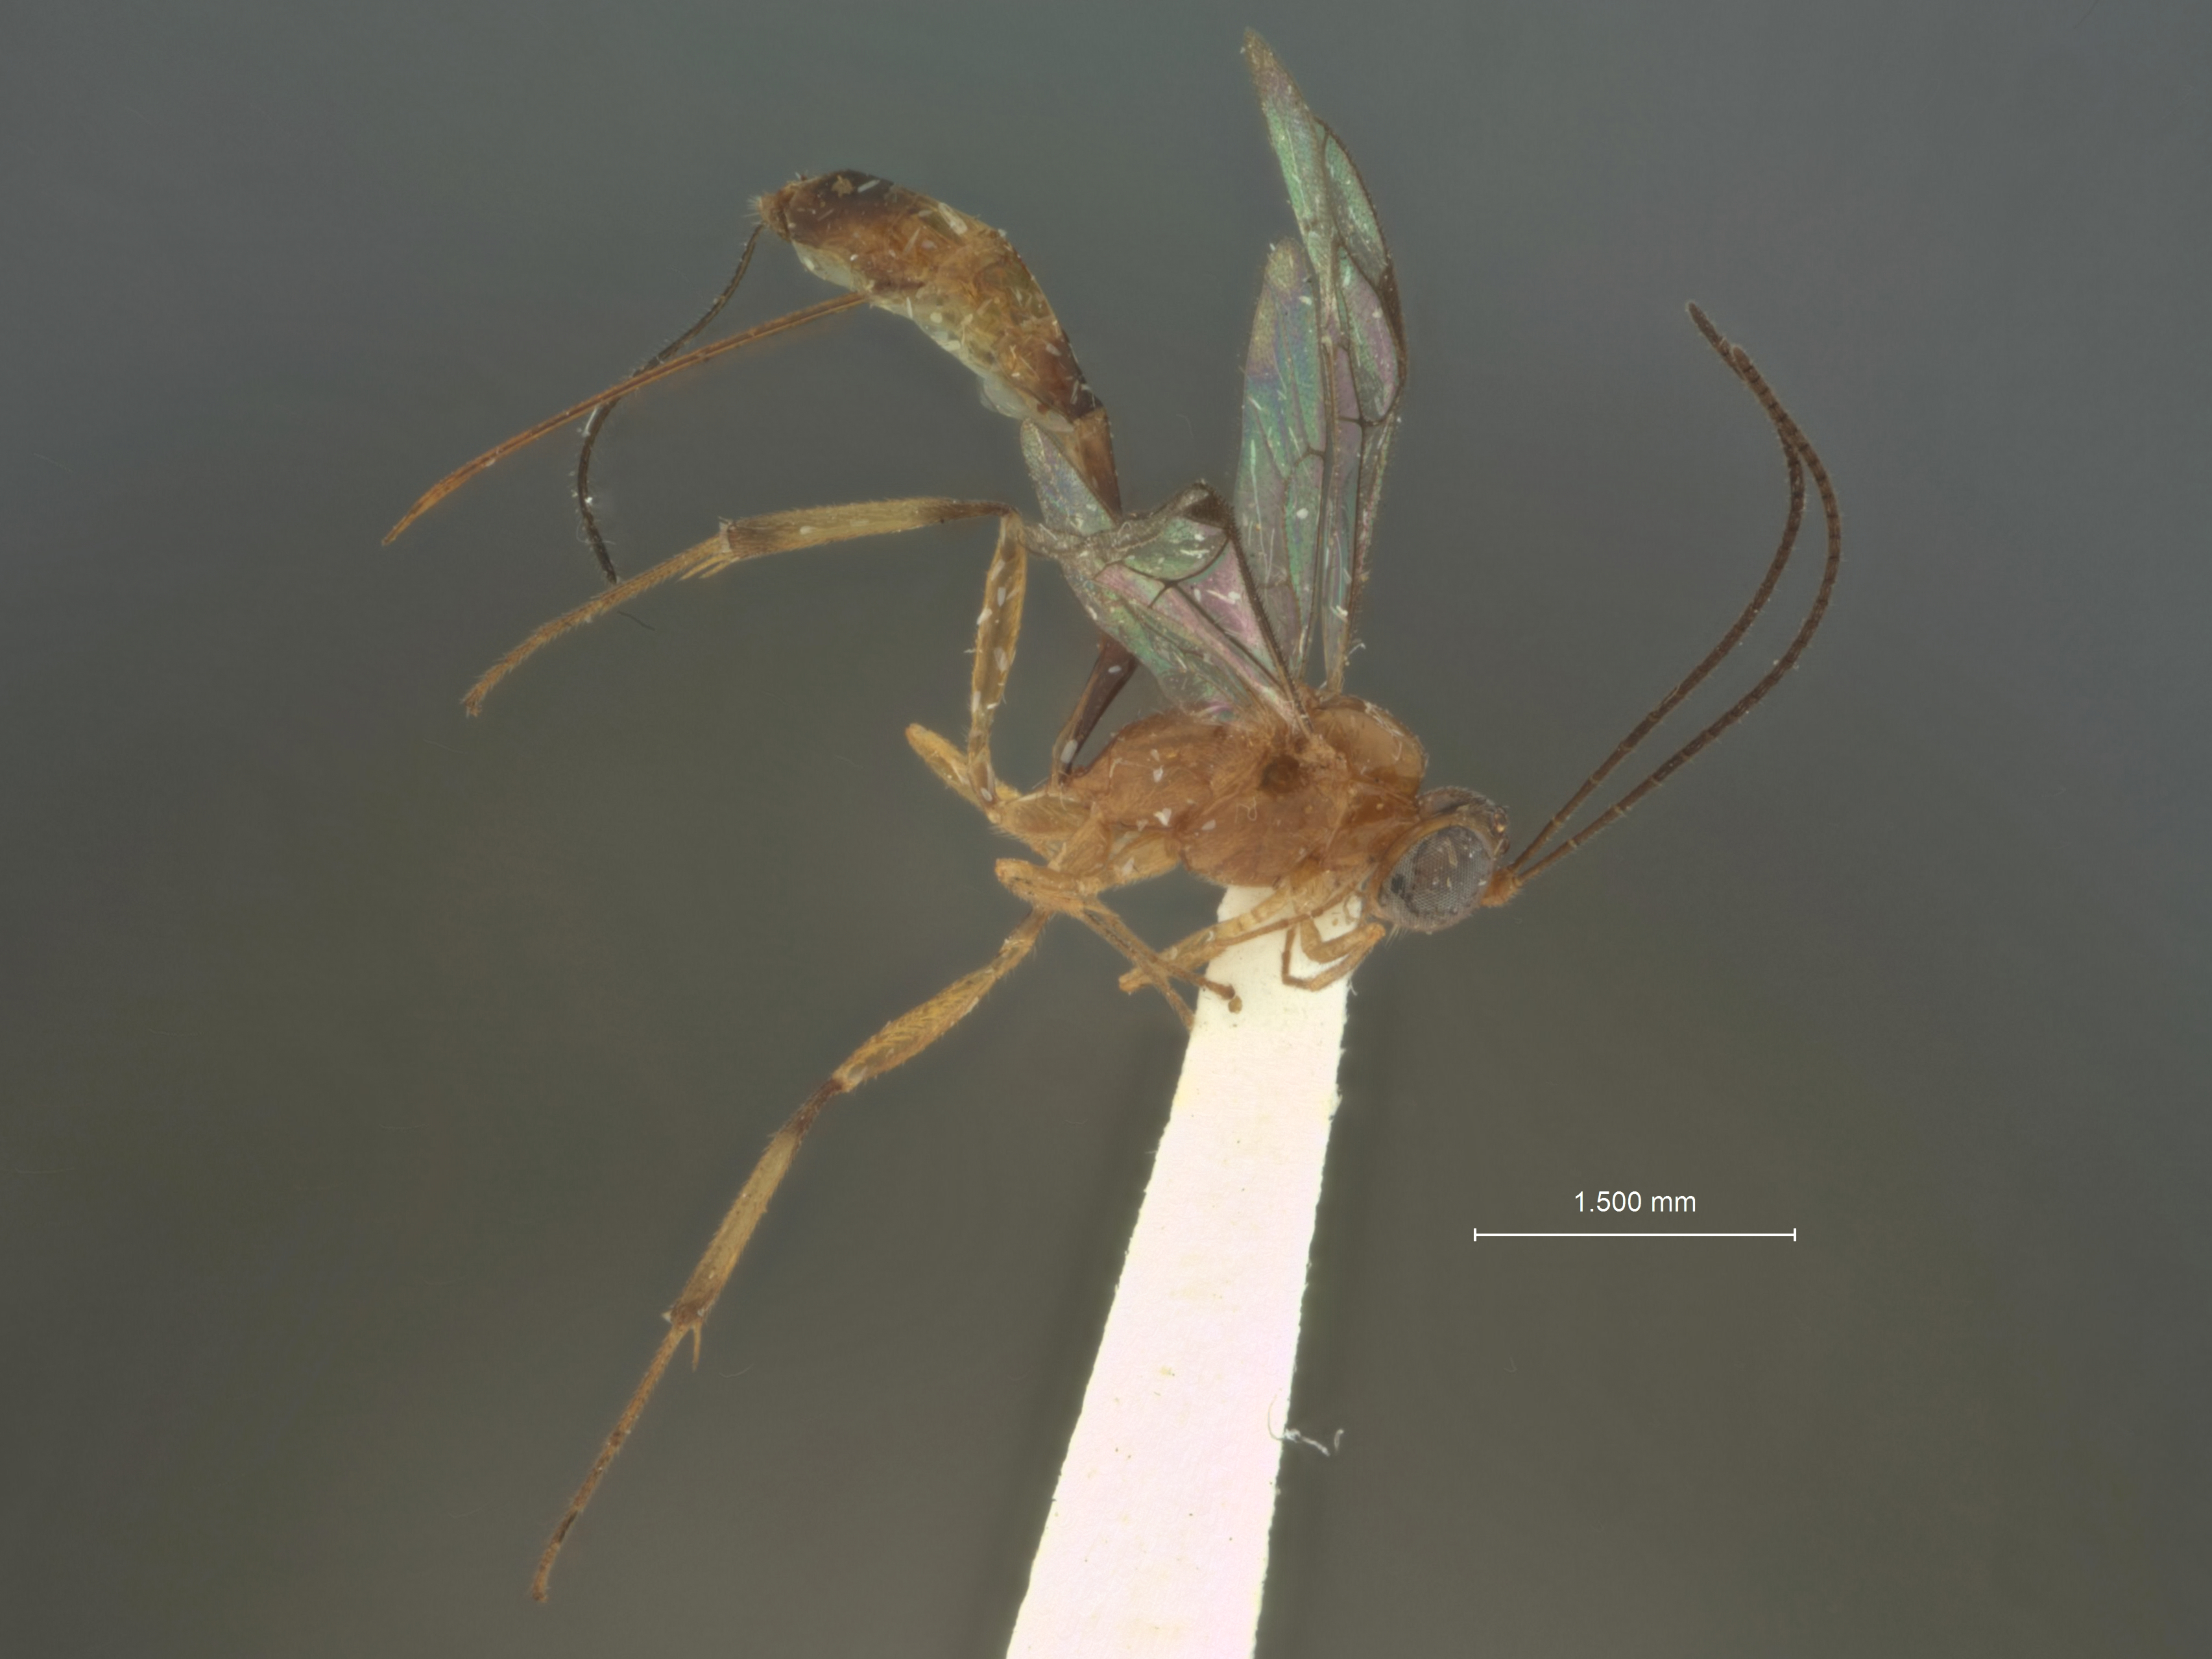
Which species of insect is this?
Cremastus insularis
